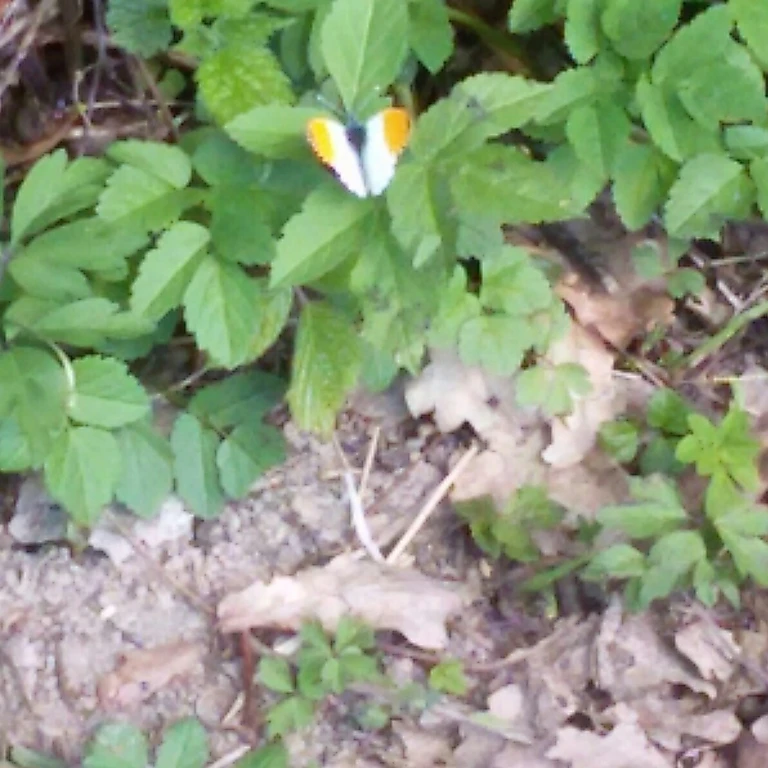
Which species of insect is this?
Anthocharis cardamines
